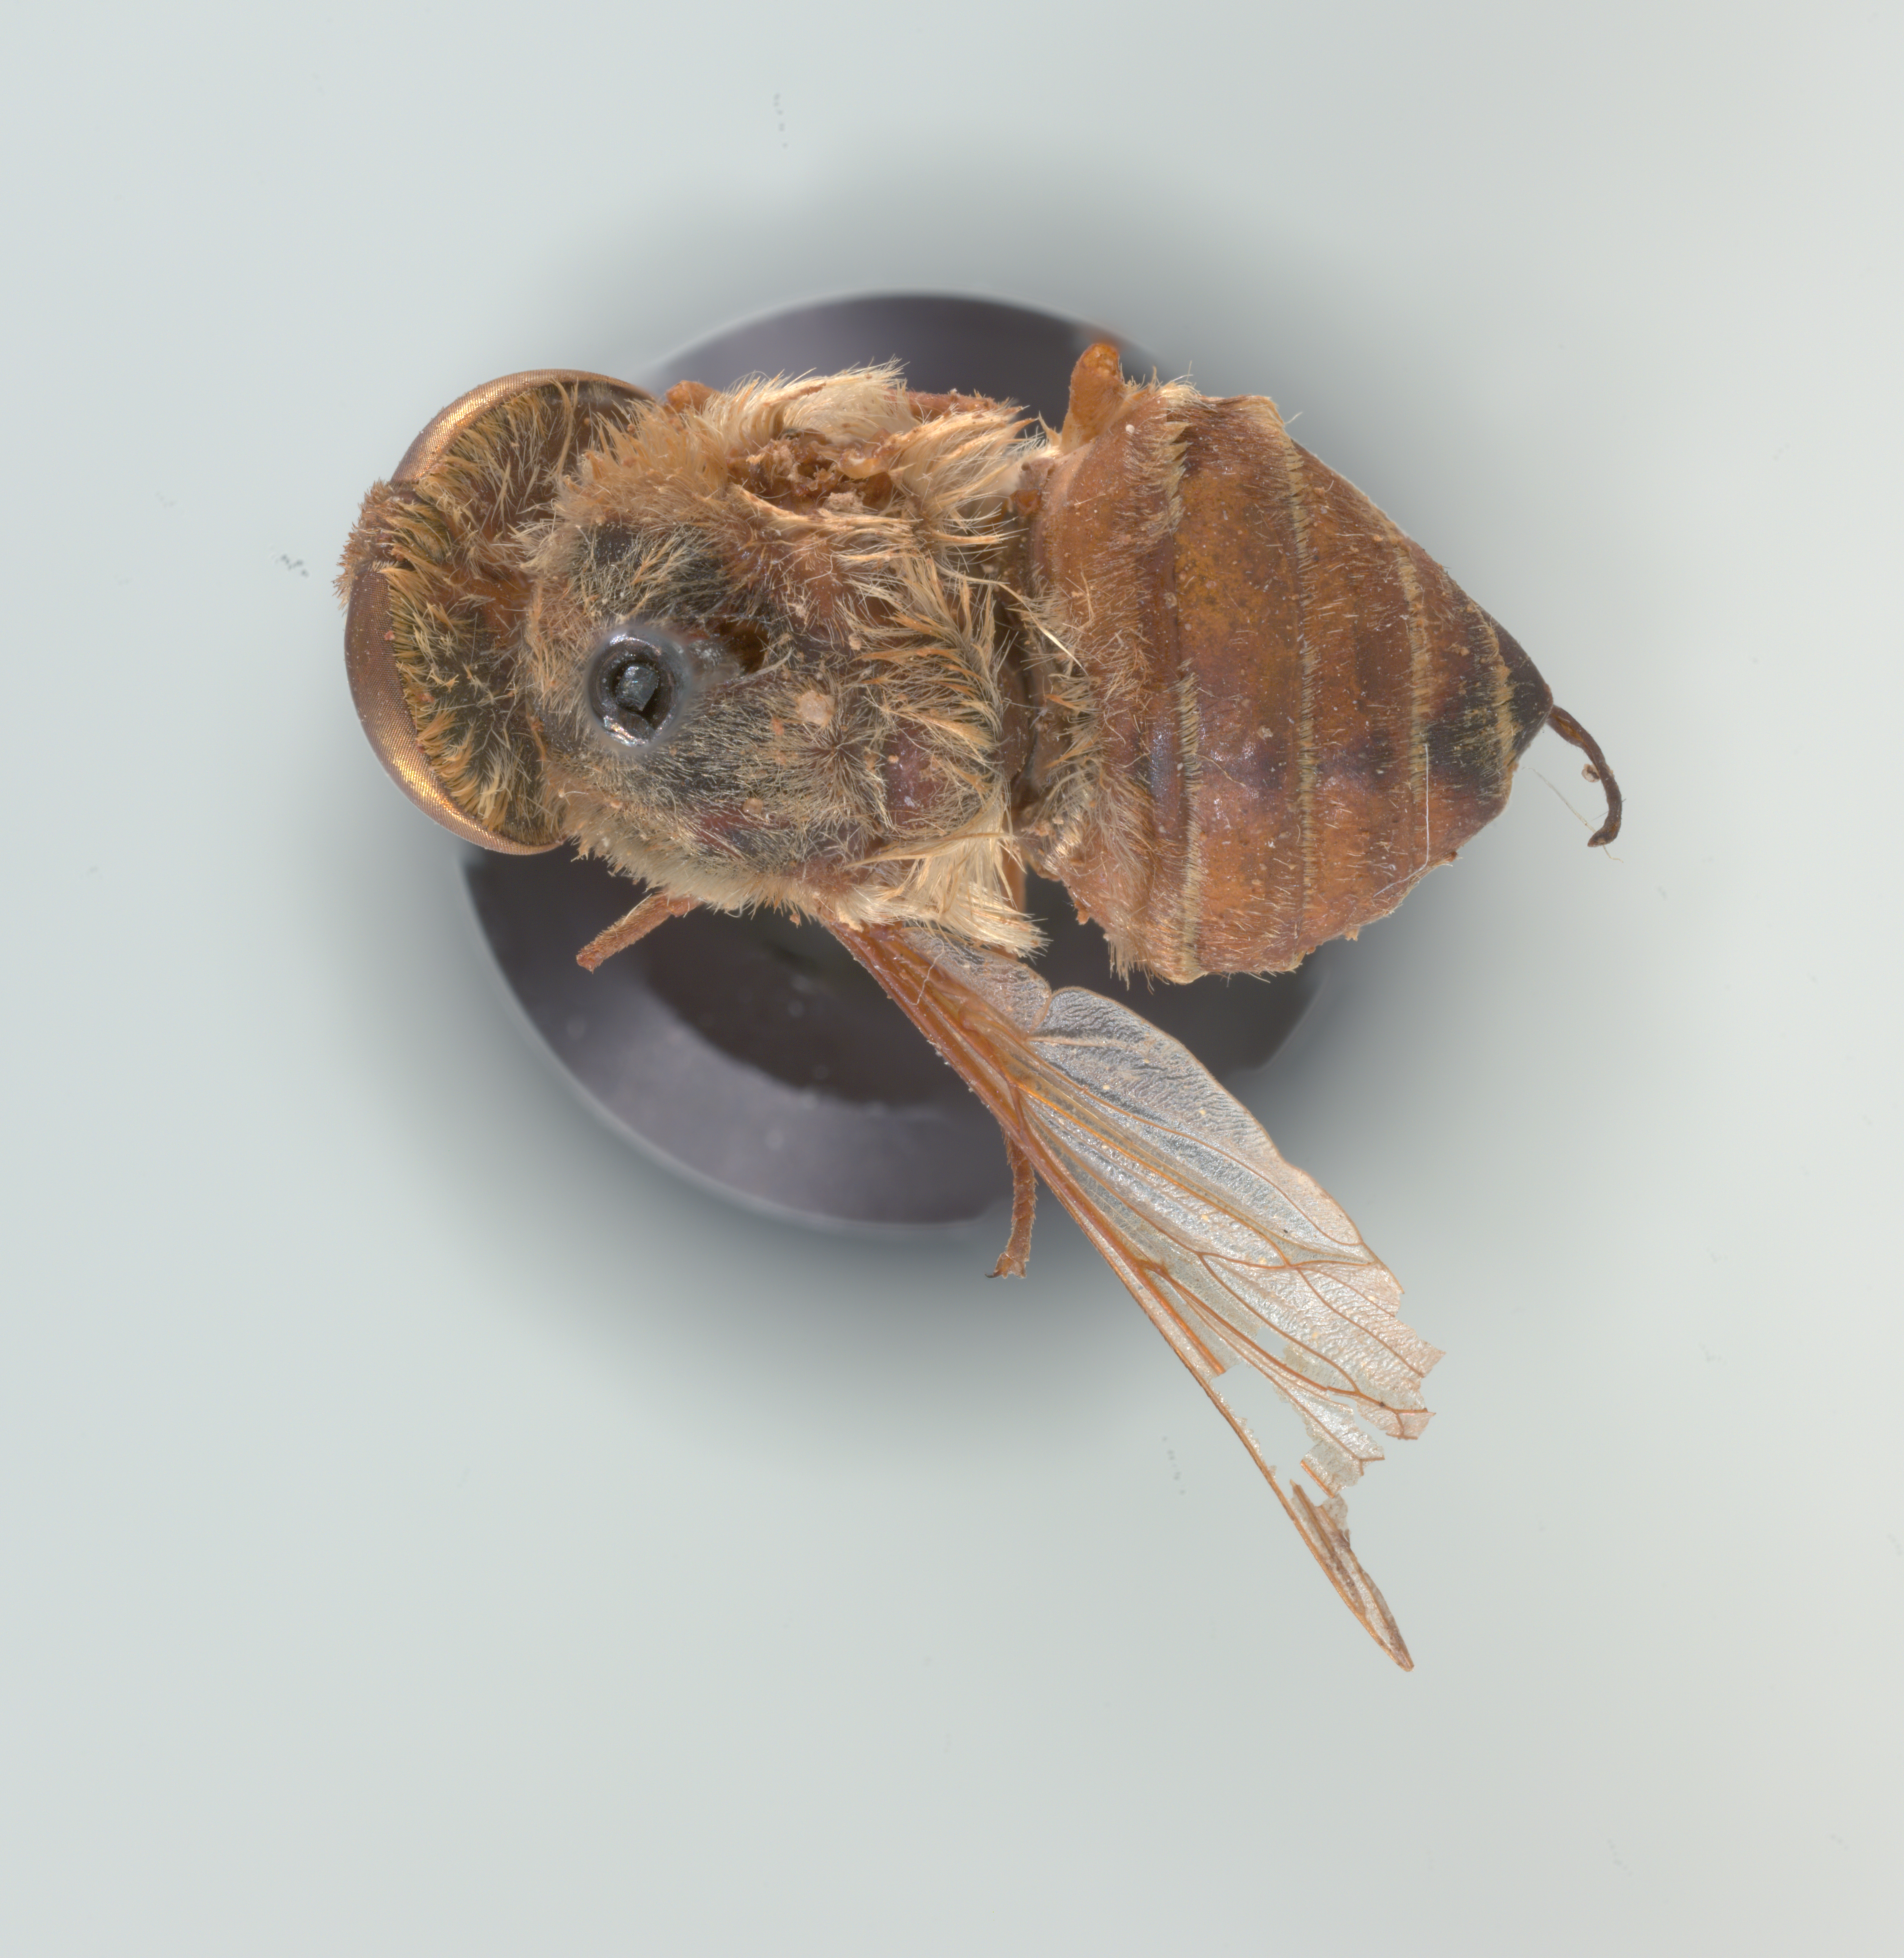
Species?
Neorhynchocephalus volaticus
